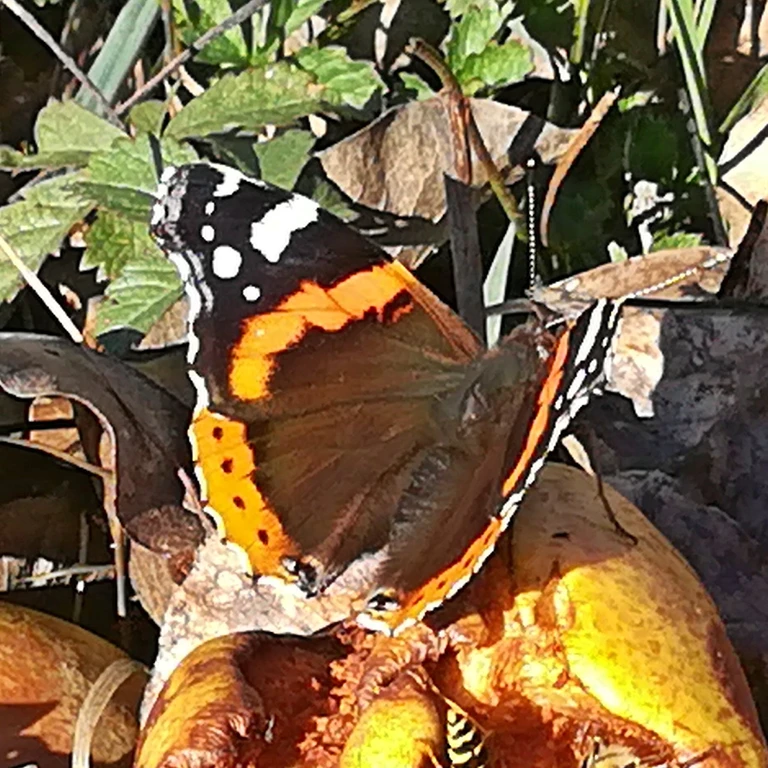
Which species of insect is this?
Vanessa atalanta
